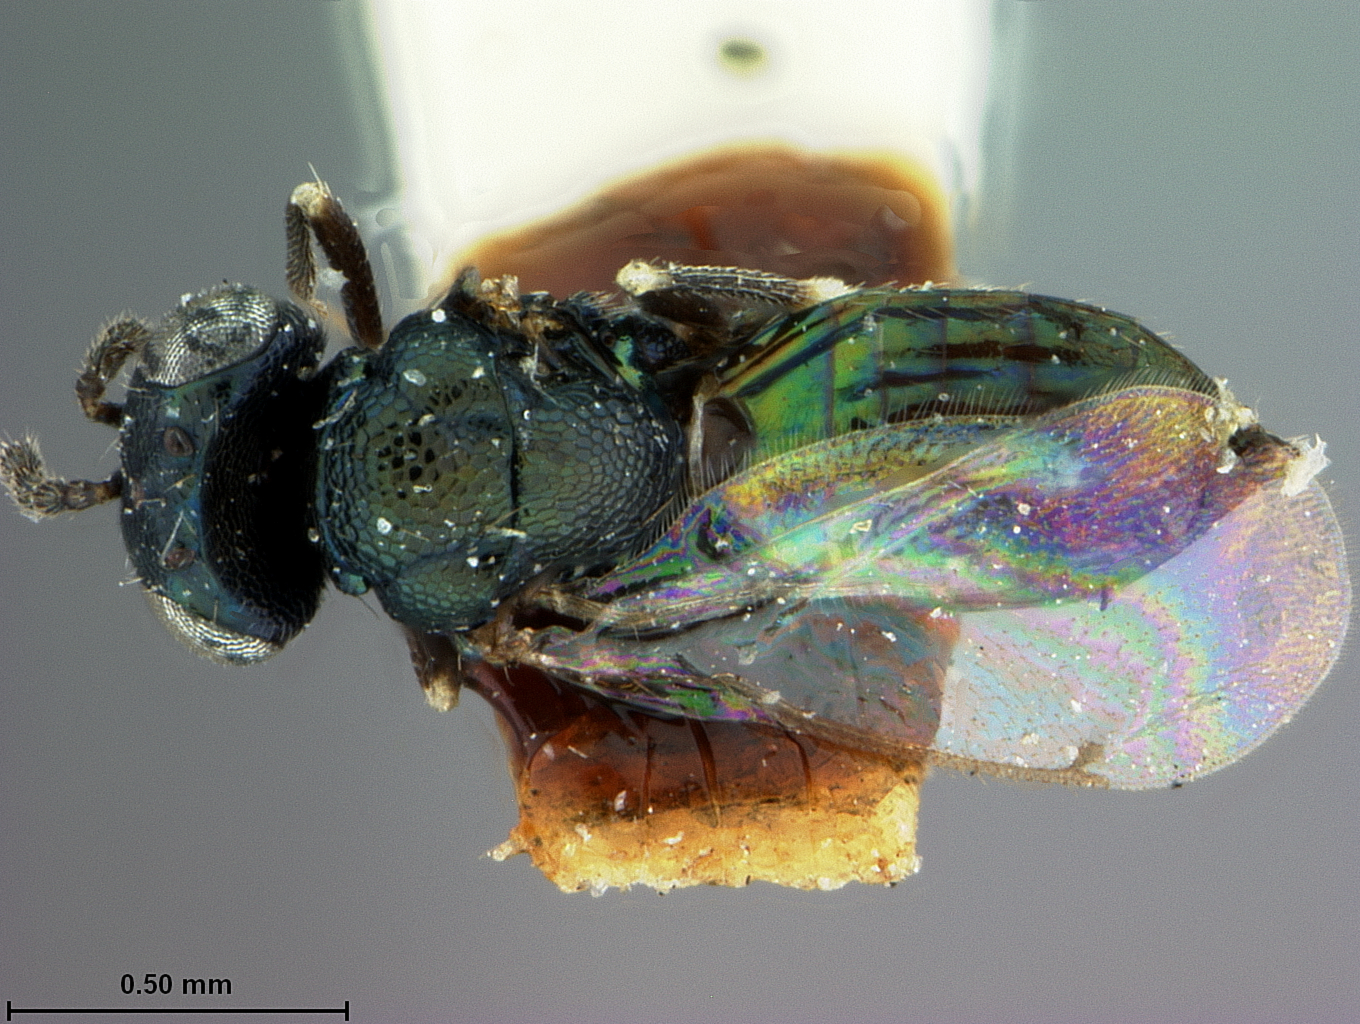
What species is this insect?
Entedon bigeloviae
